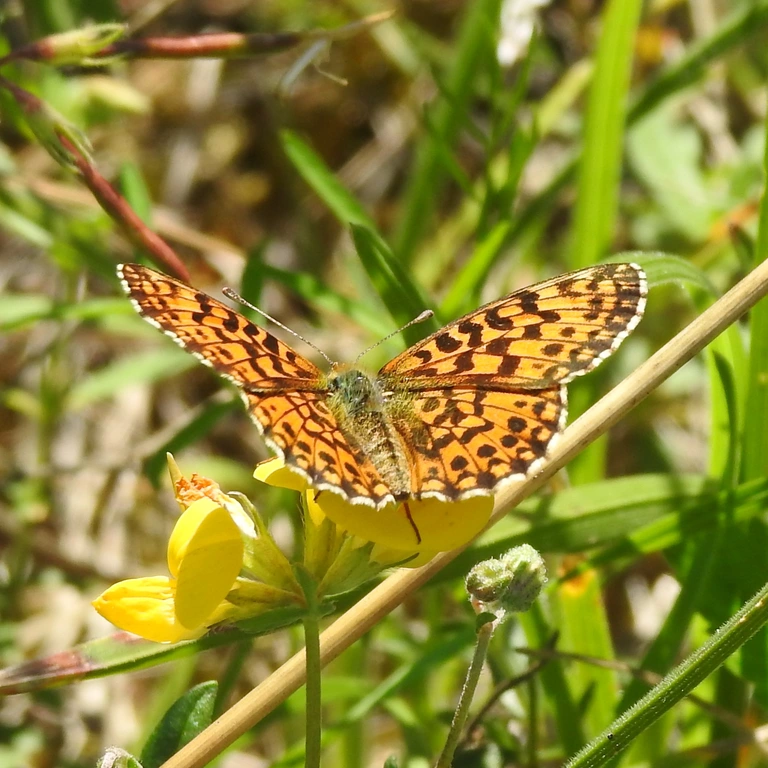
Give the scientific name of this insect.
Boloria dia
